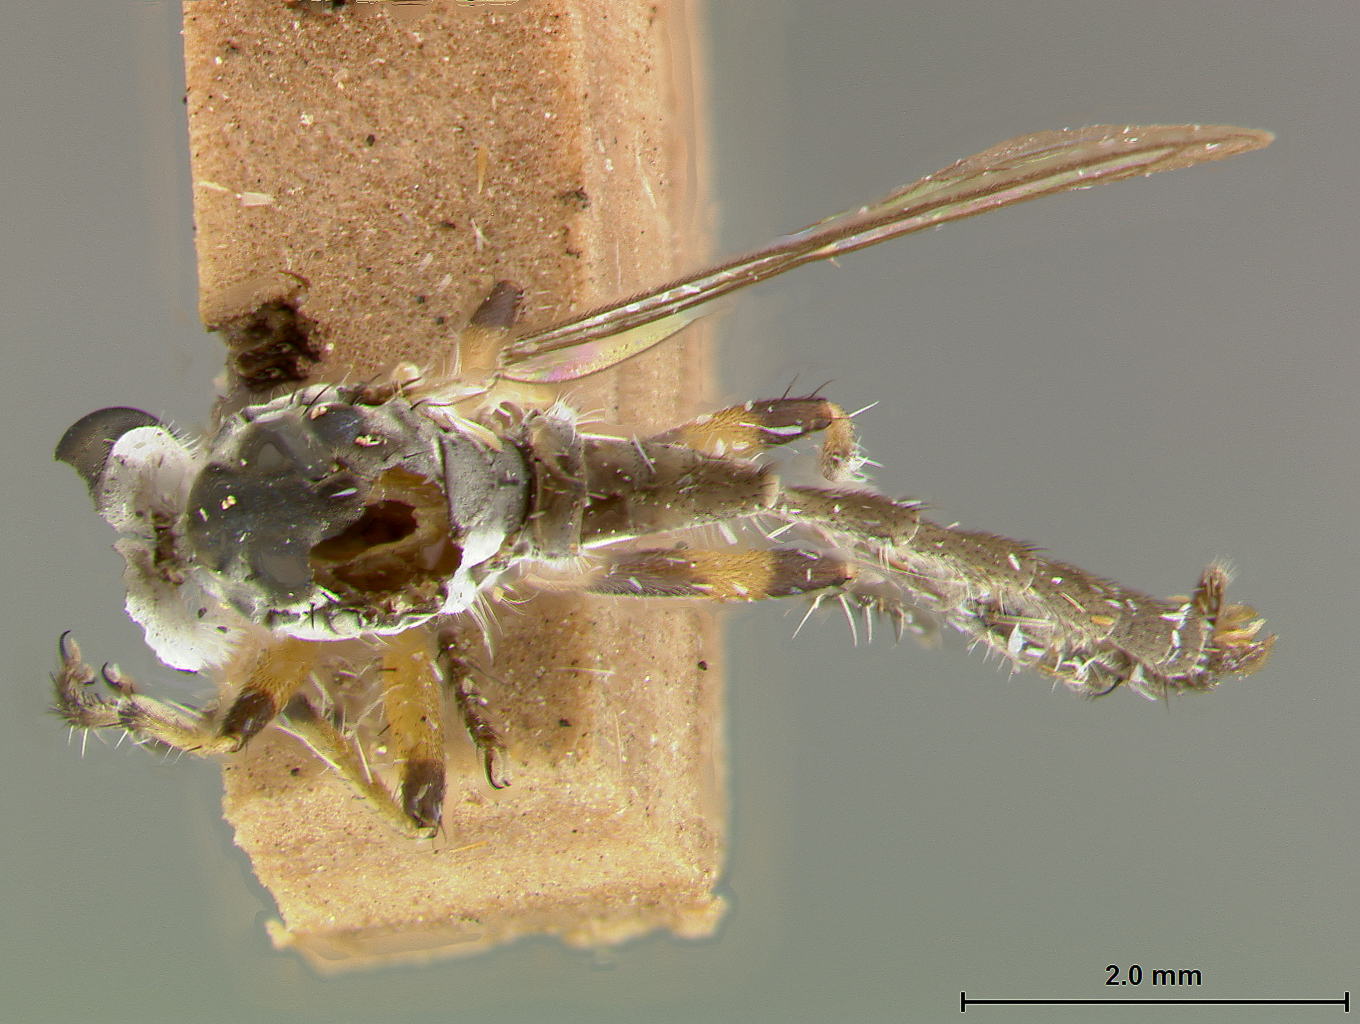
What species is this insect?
Ommatius lineolatus
